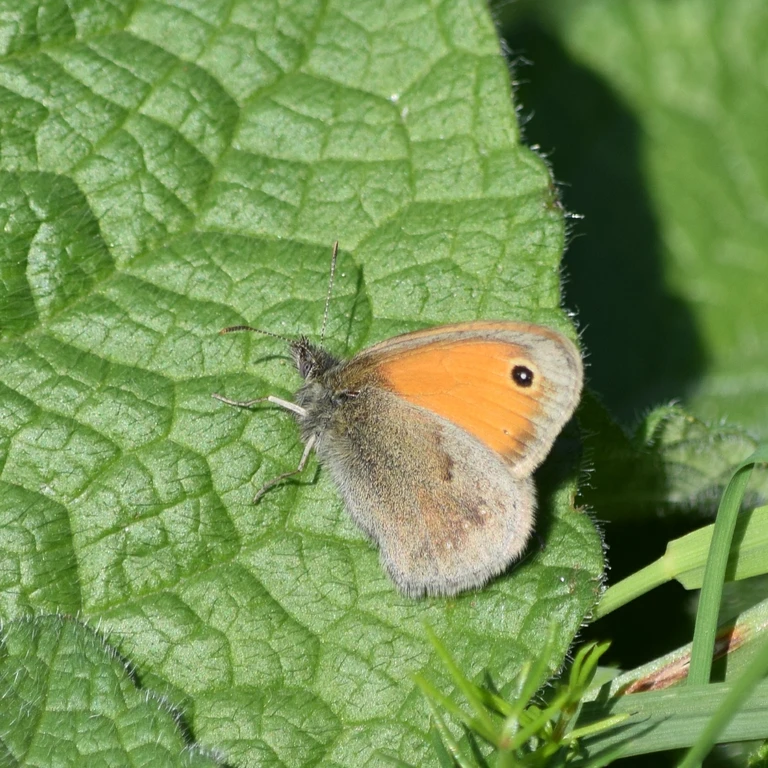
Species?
Coenonympha pamphilus
